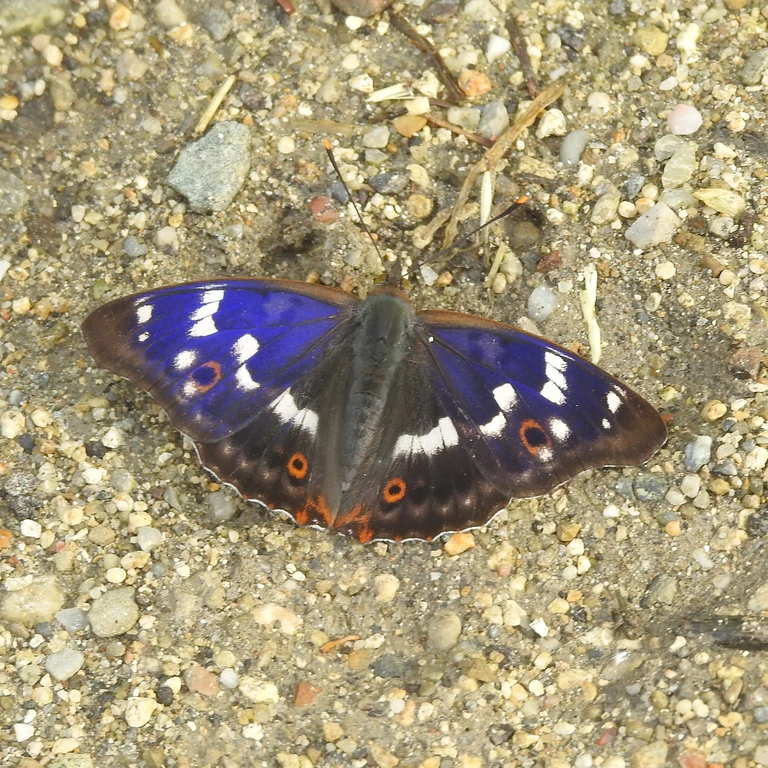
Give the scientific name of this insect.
Apatura ilia
